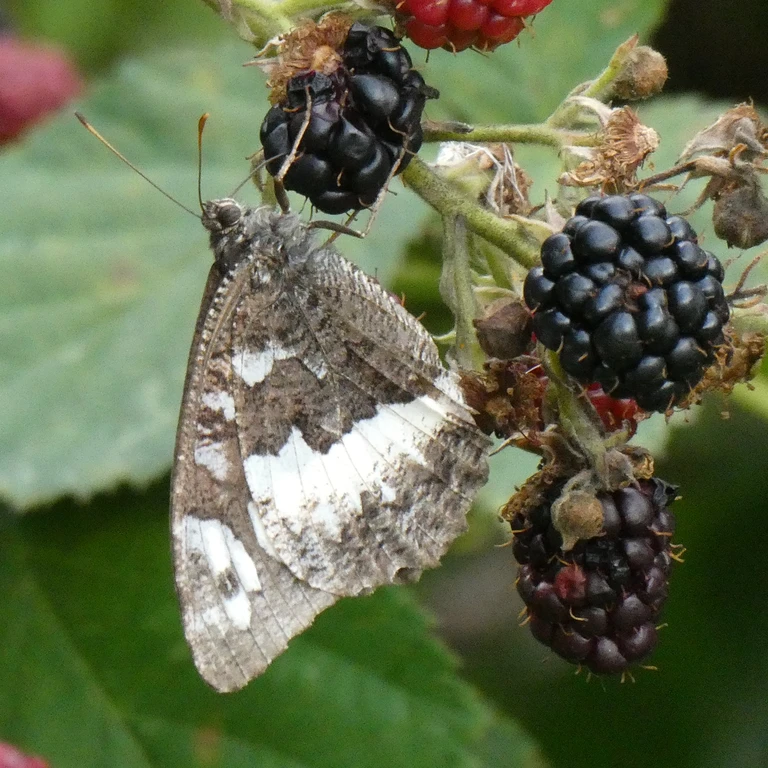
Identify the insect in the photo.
Brintesia circe
